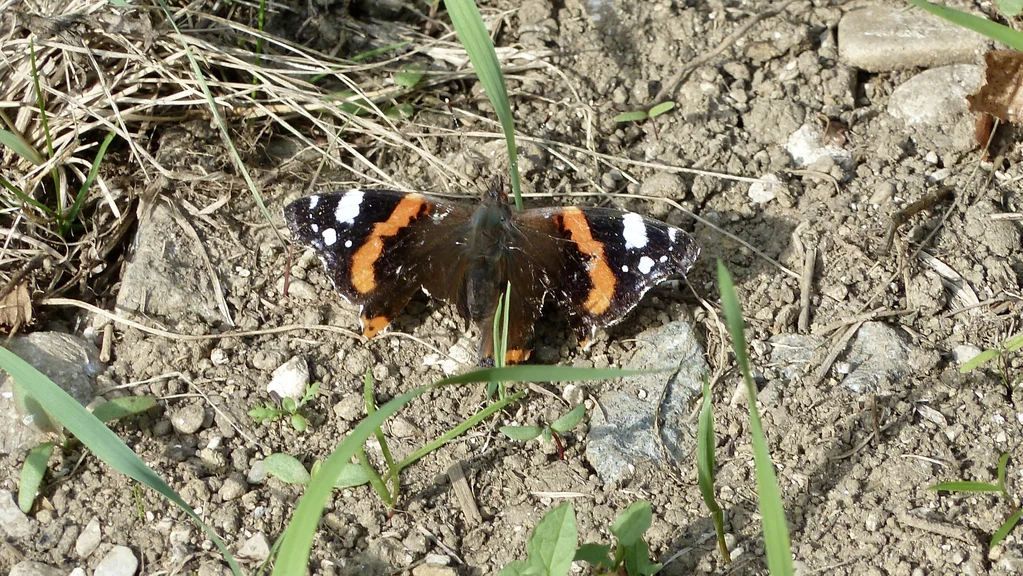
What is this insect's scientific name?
Vanessa atalanta
